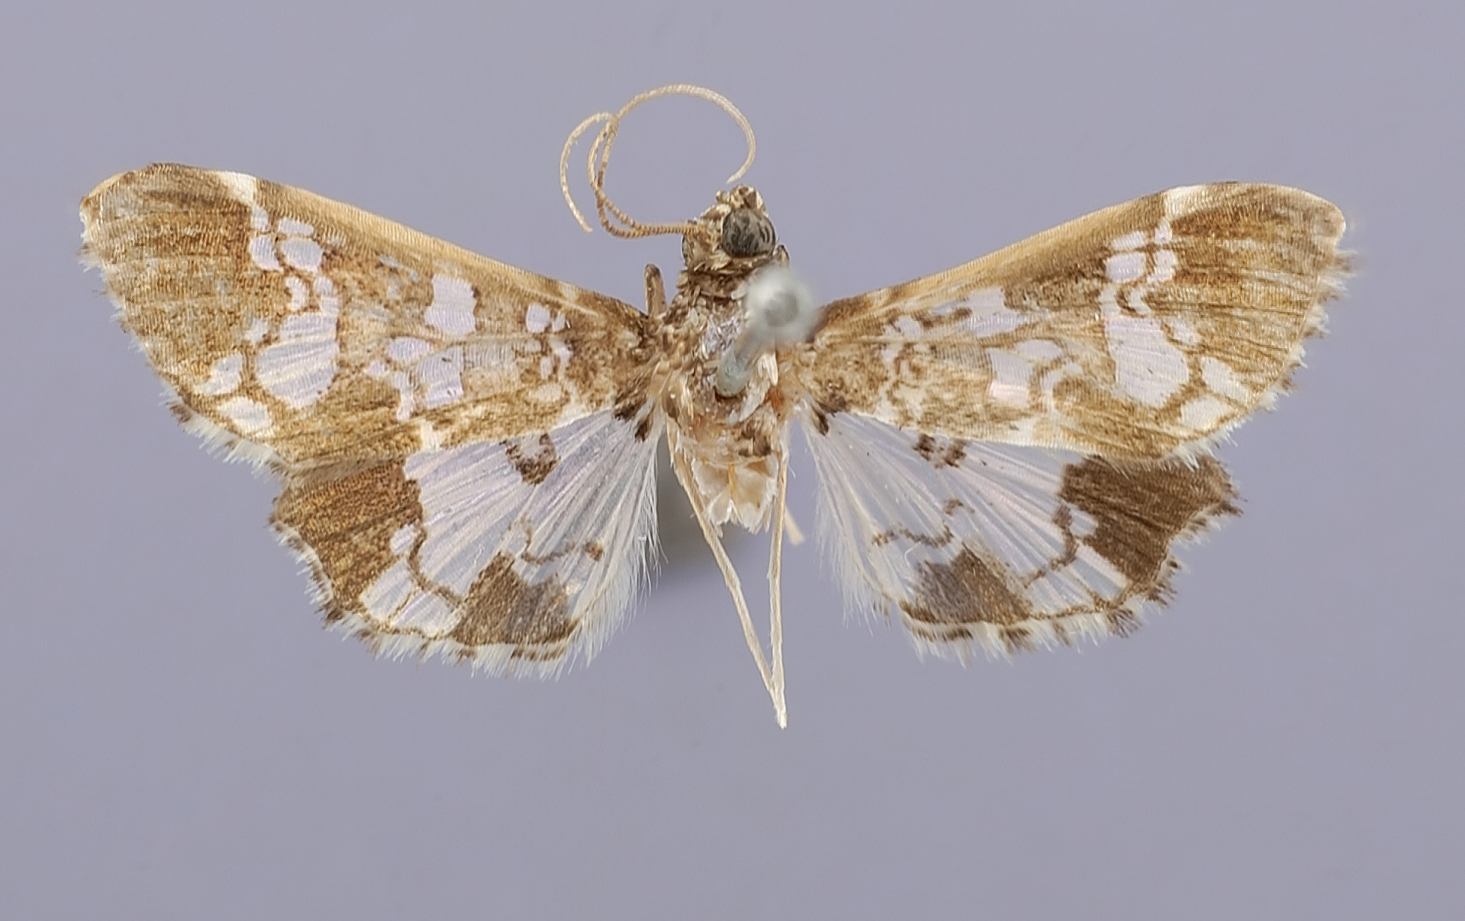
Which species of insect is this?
Desmia validalis
